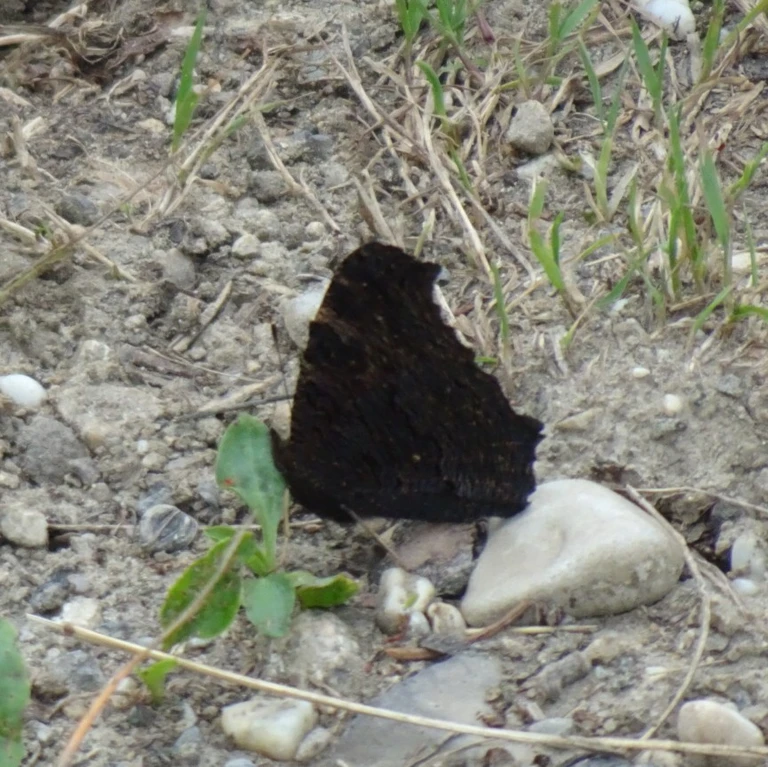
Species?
Aglais io
